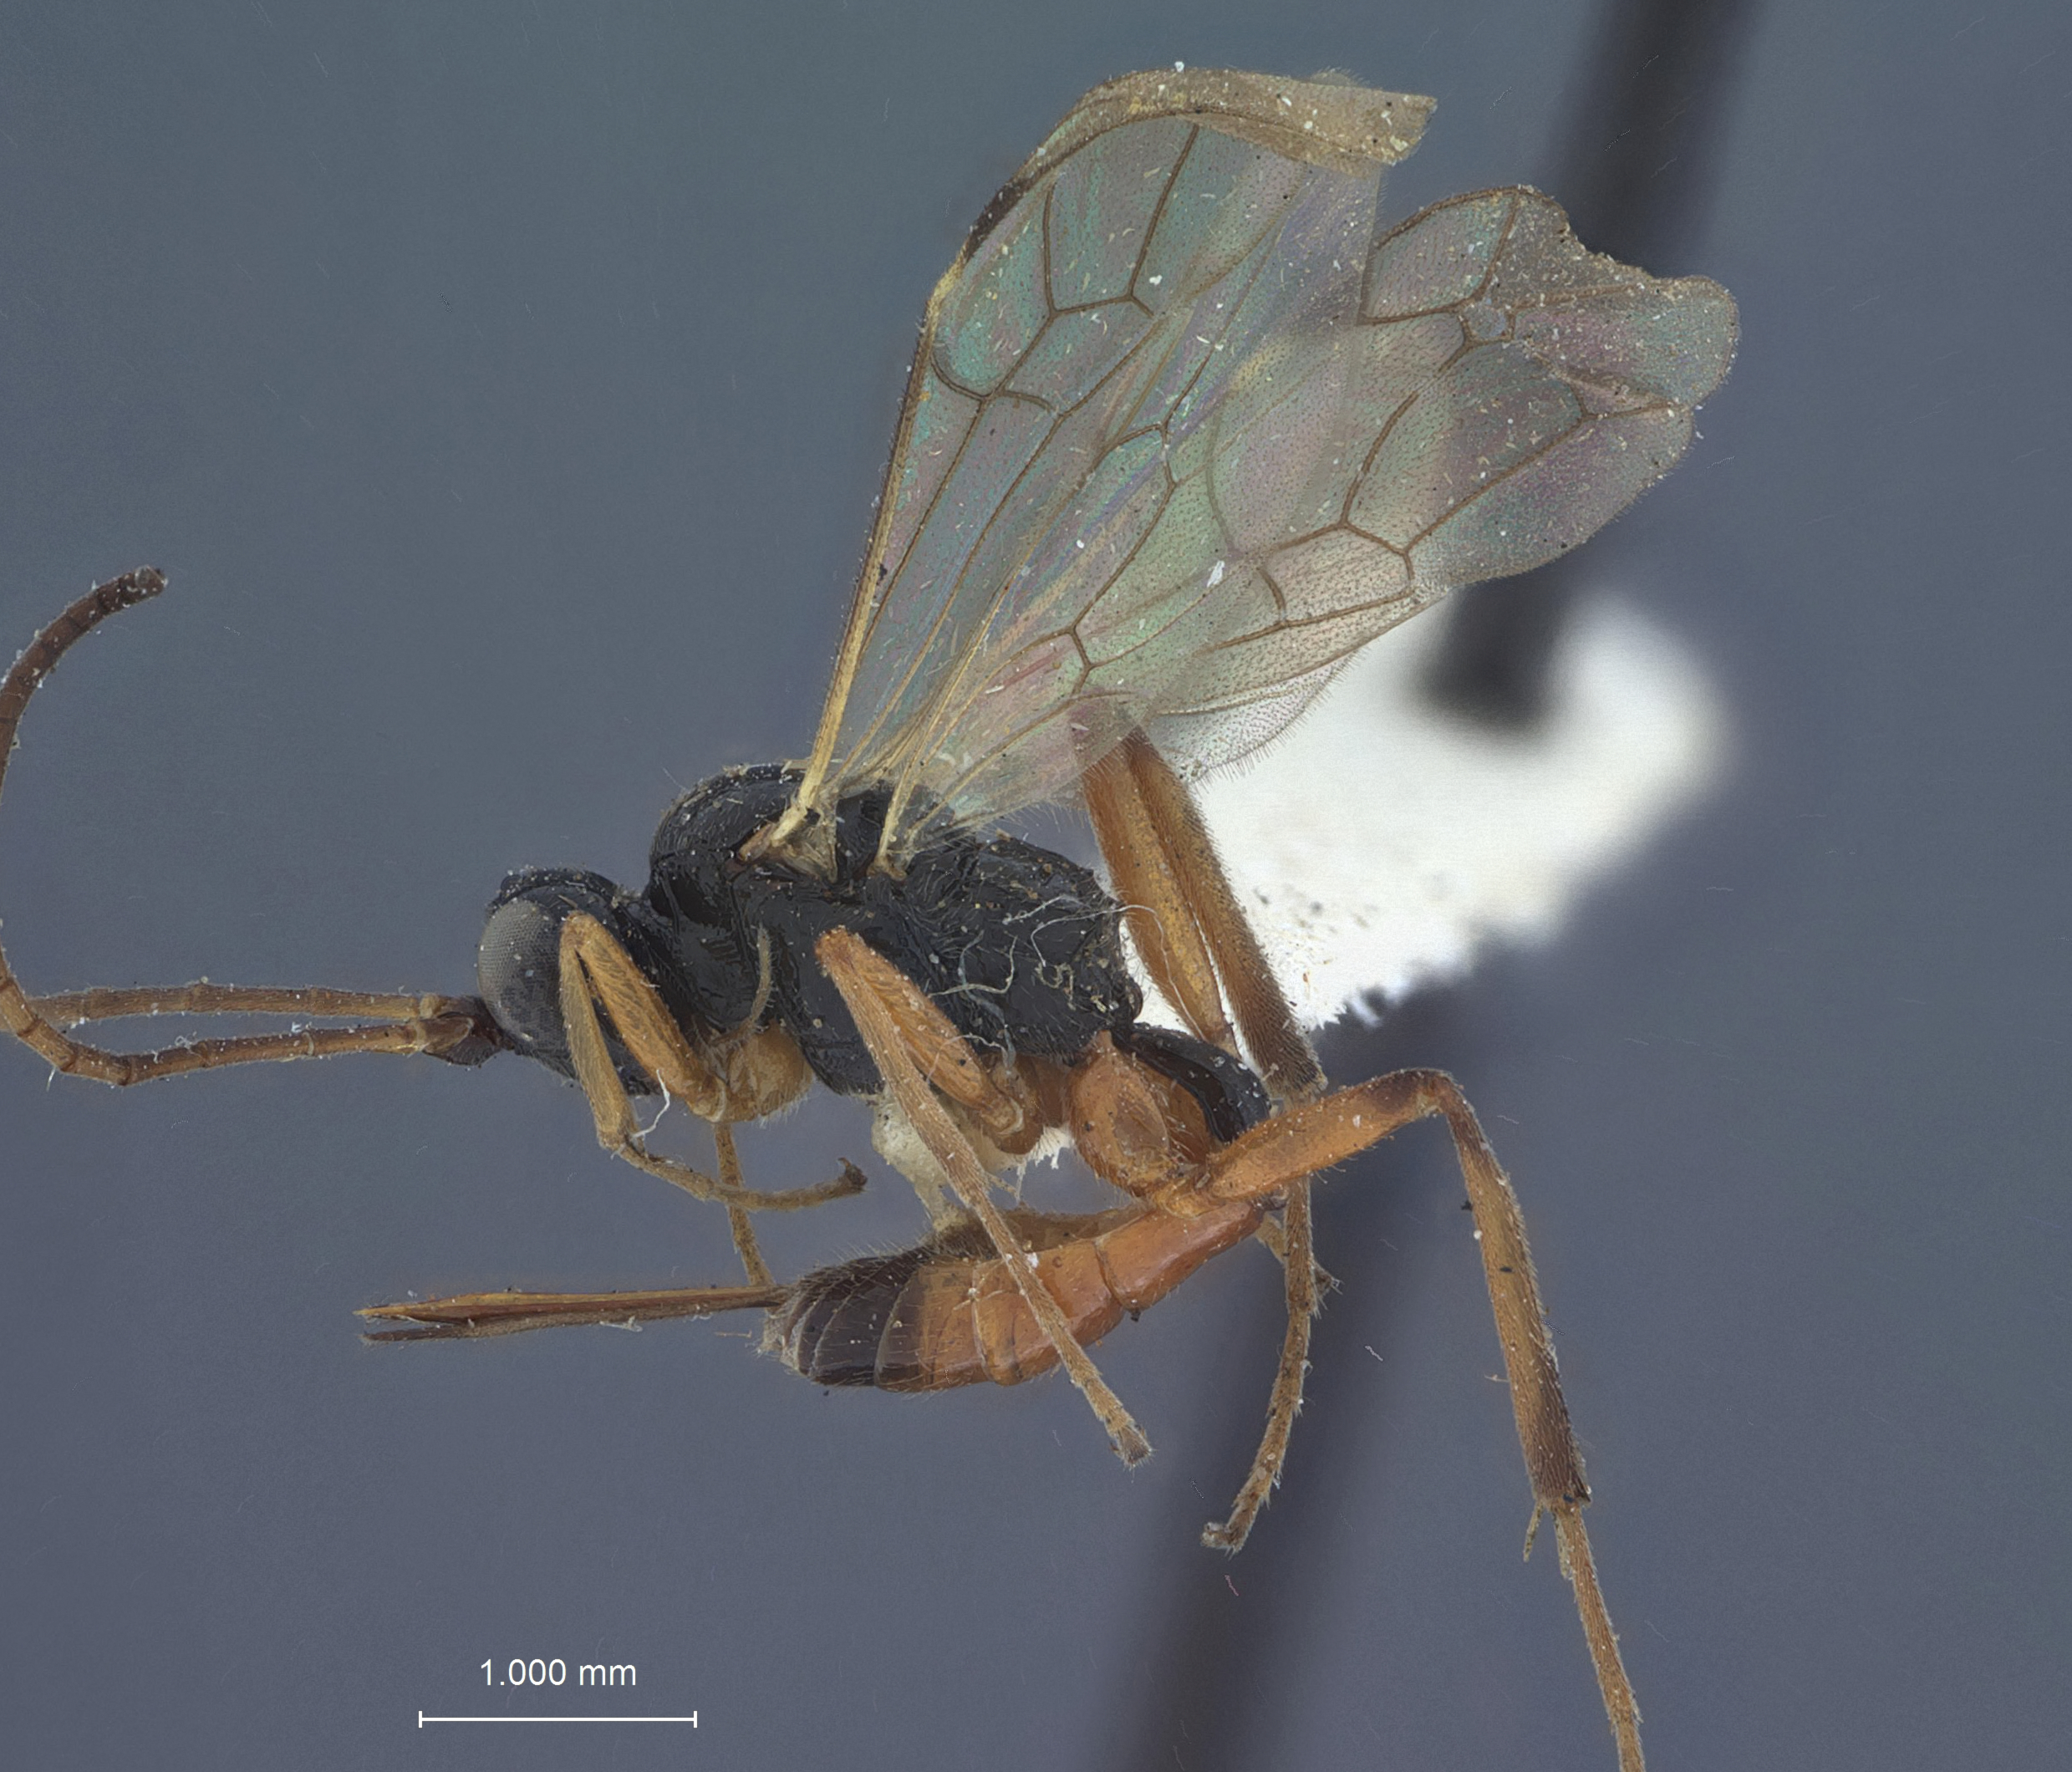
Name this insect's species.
Hemiteles metacomet
